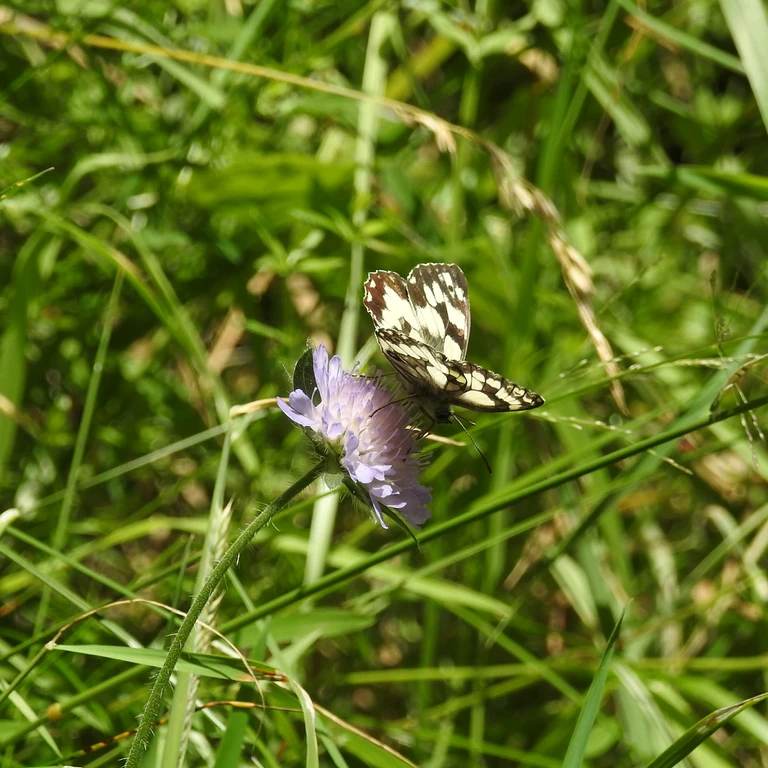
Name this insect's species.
Melanargia galathea
